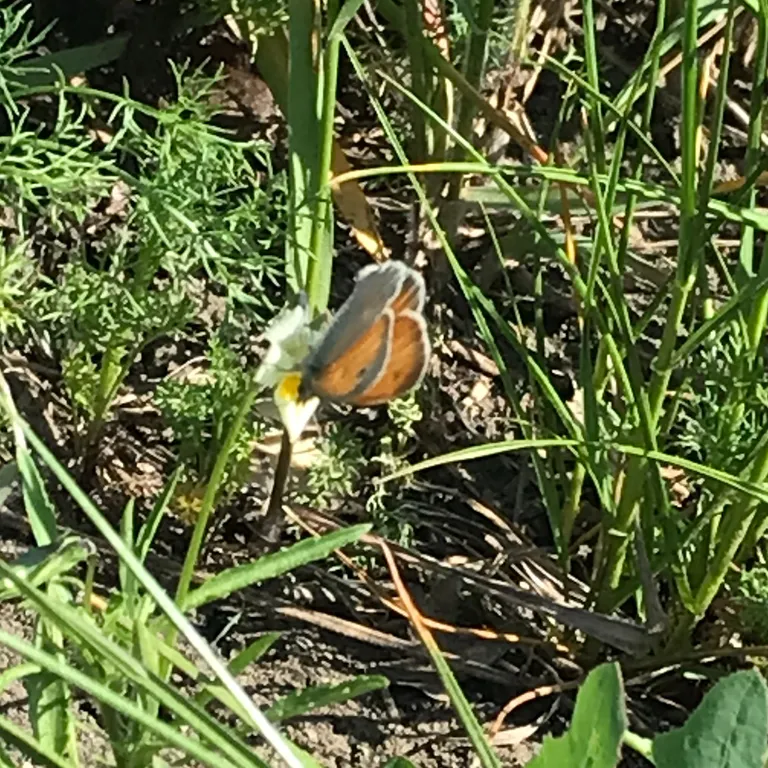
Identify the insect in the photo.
Coenonympha pamphilus
